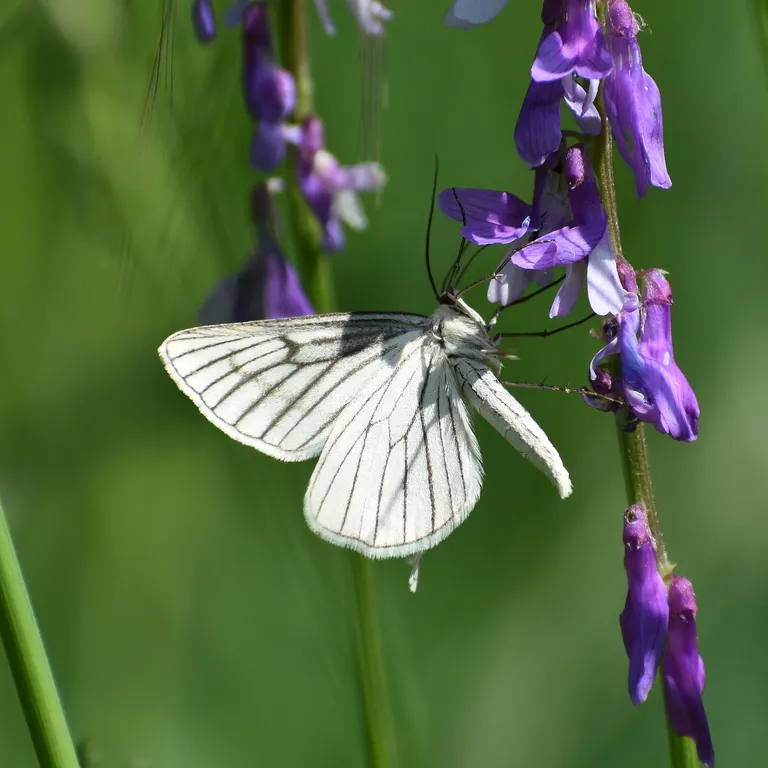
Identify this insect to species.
Siona lineata
